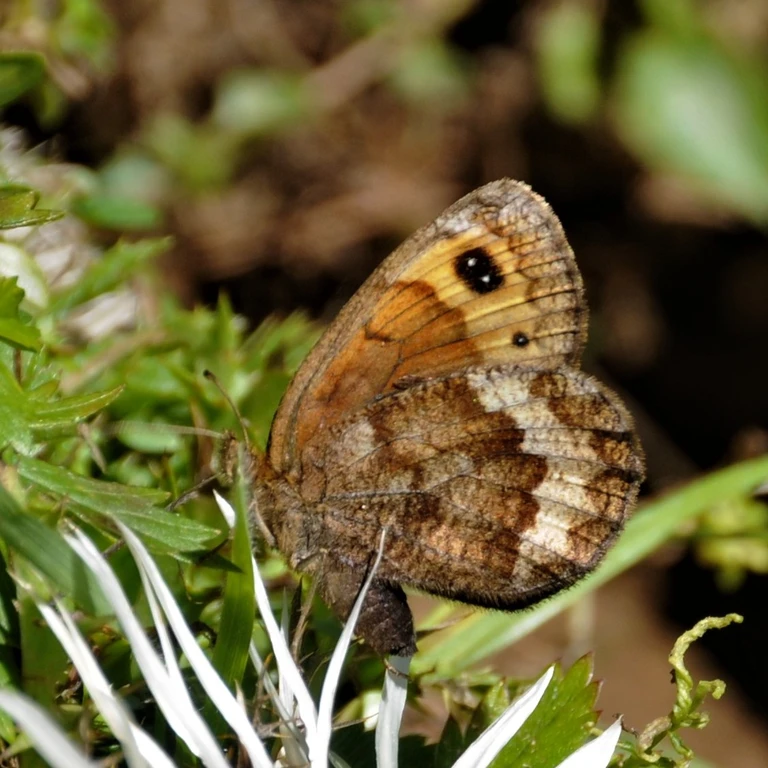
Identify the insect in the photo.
Erebia pronoe
